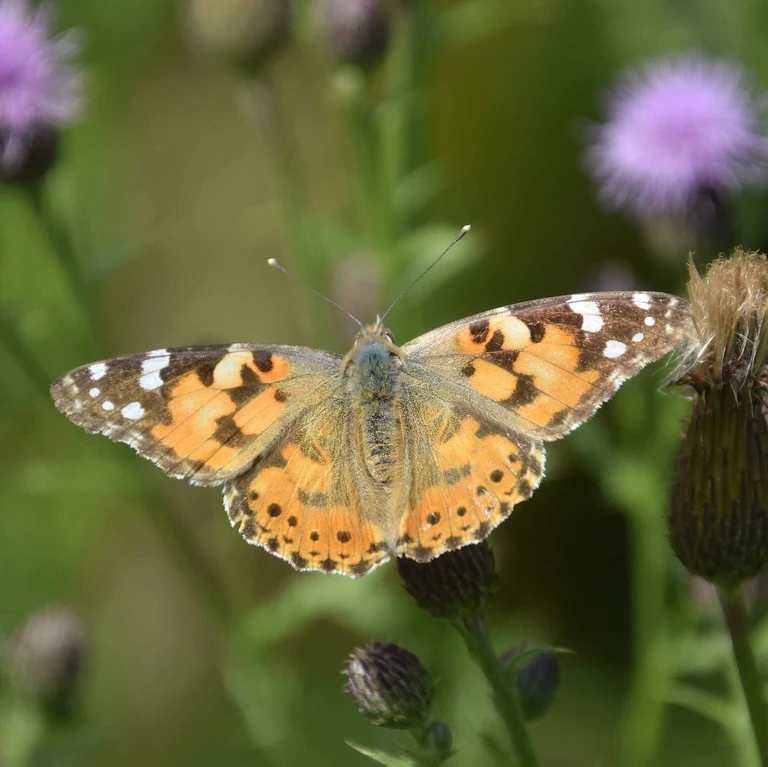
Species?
Vanessa cardui
